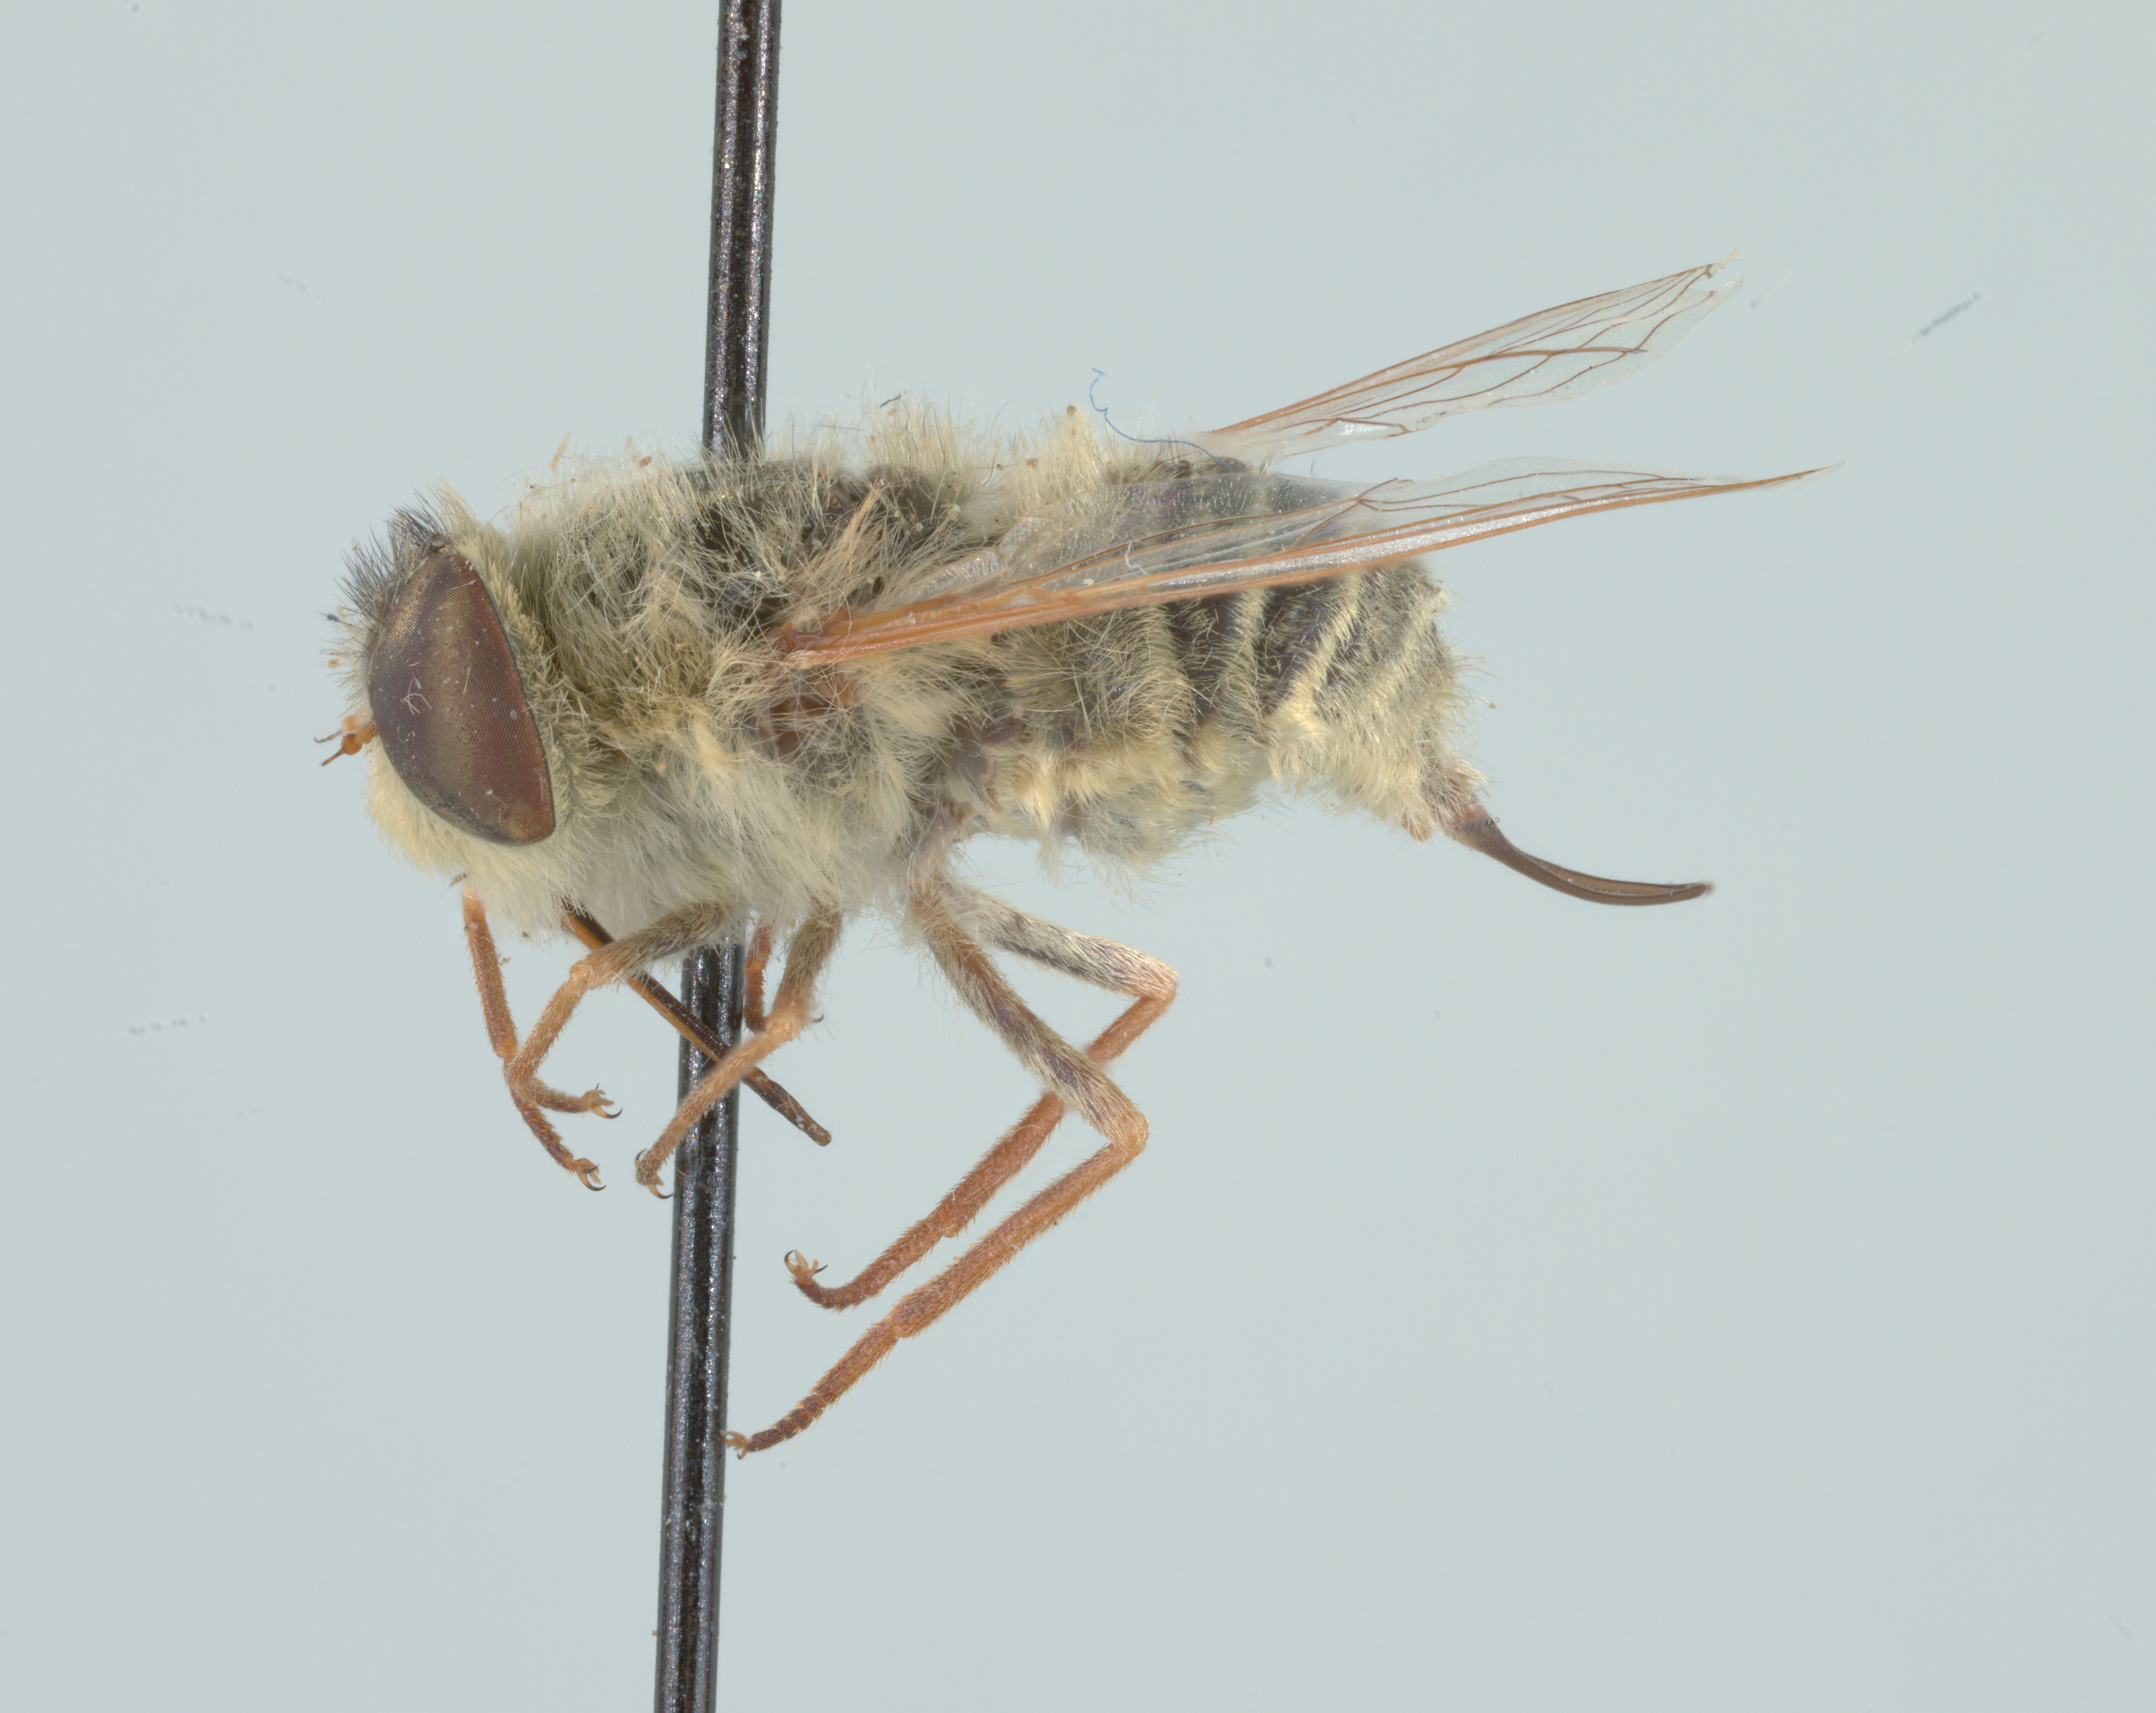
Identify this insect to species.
Neorhynchocephalus sackenii
